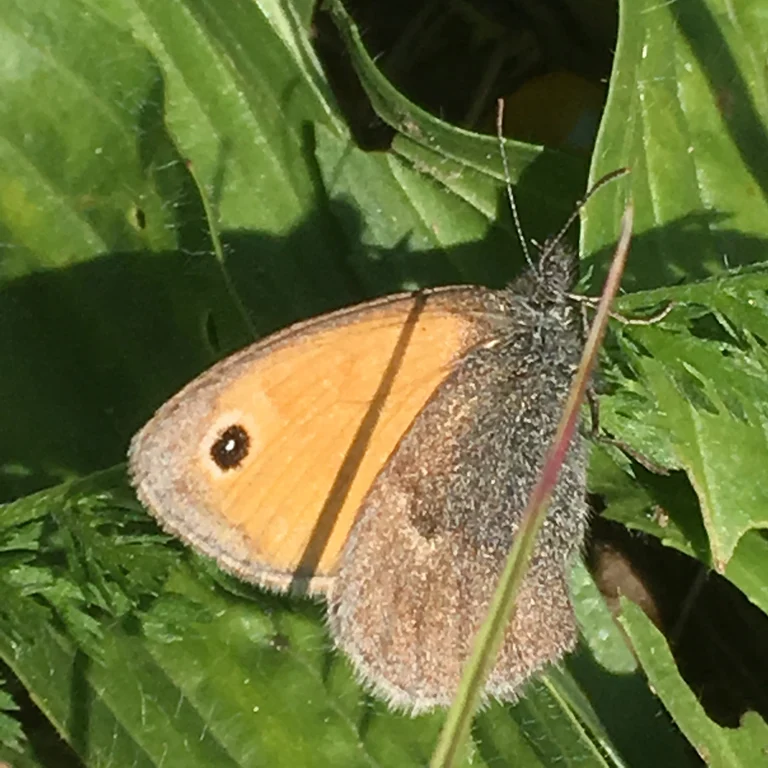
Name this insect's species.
Coenonympha pamphilus
